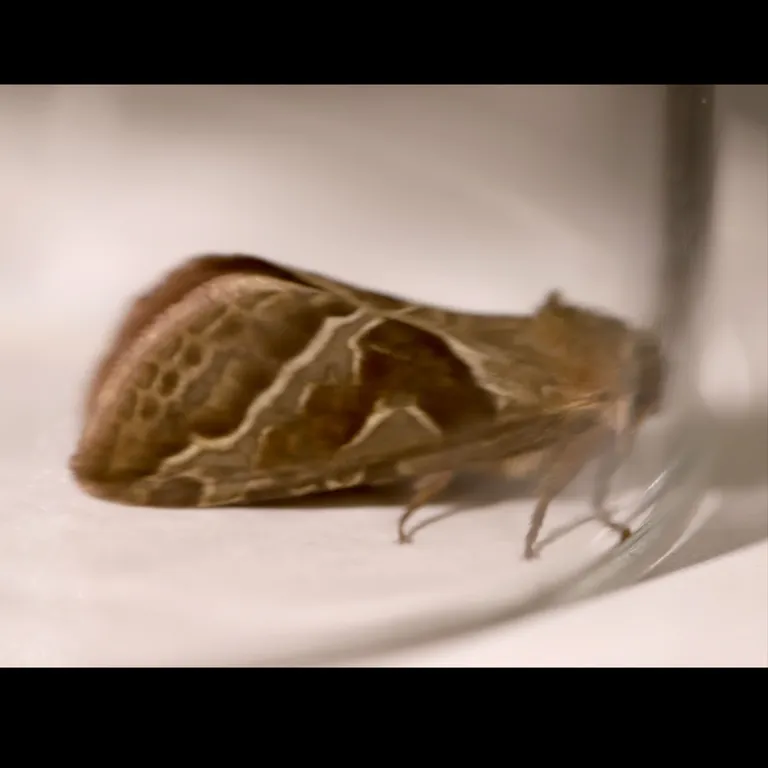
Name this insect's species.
Triodia sylvina
